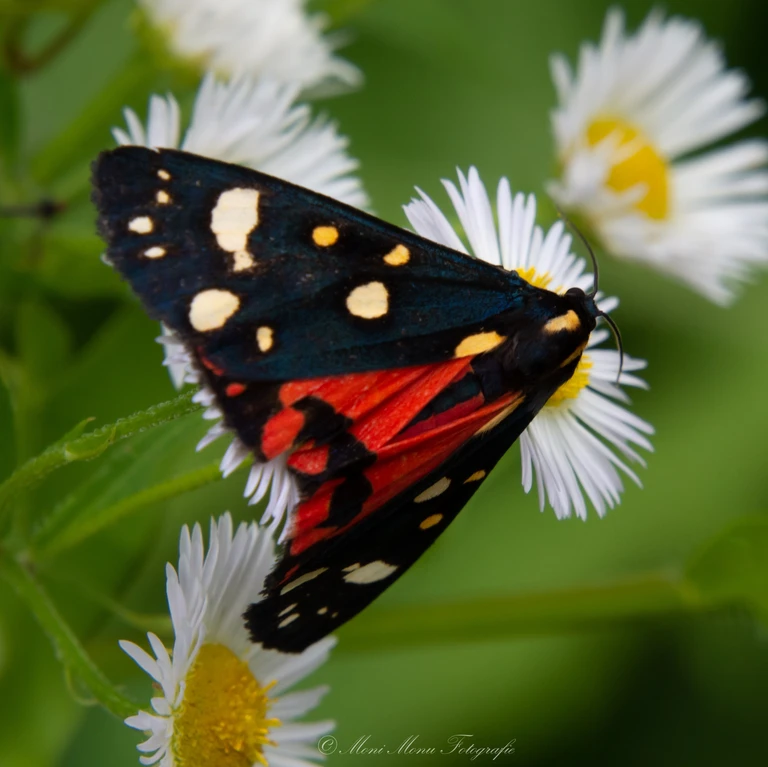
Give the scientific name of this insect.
Callimorpha dominula
